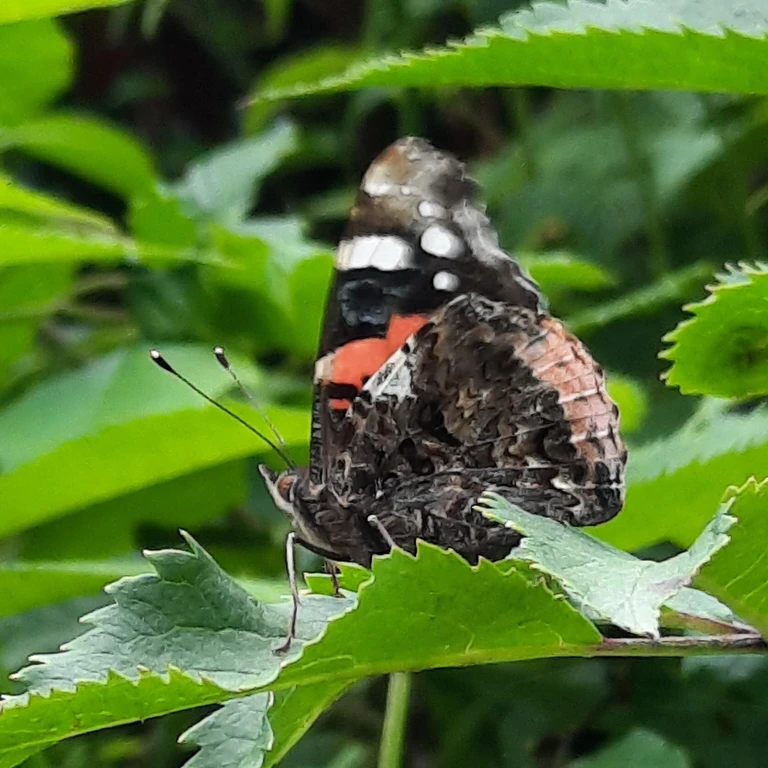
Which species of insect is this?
Vanessa atalanta
